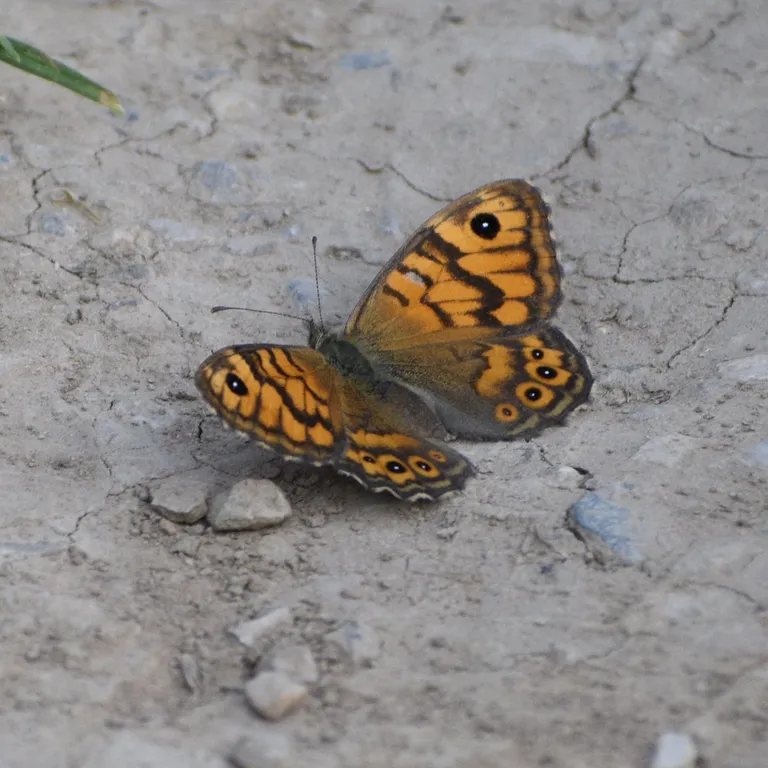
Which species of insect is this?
Lasiommata megera (also Pararge megera)
